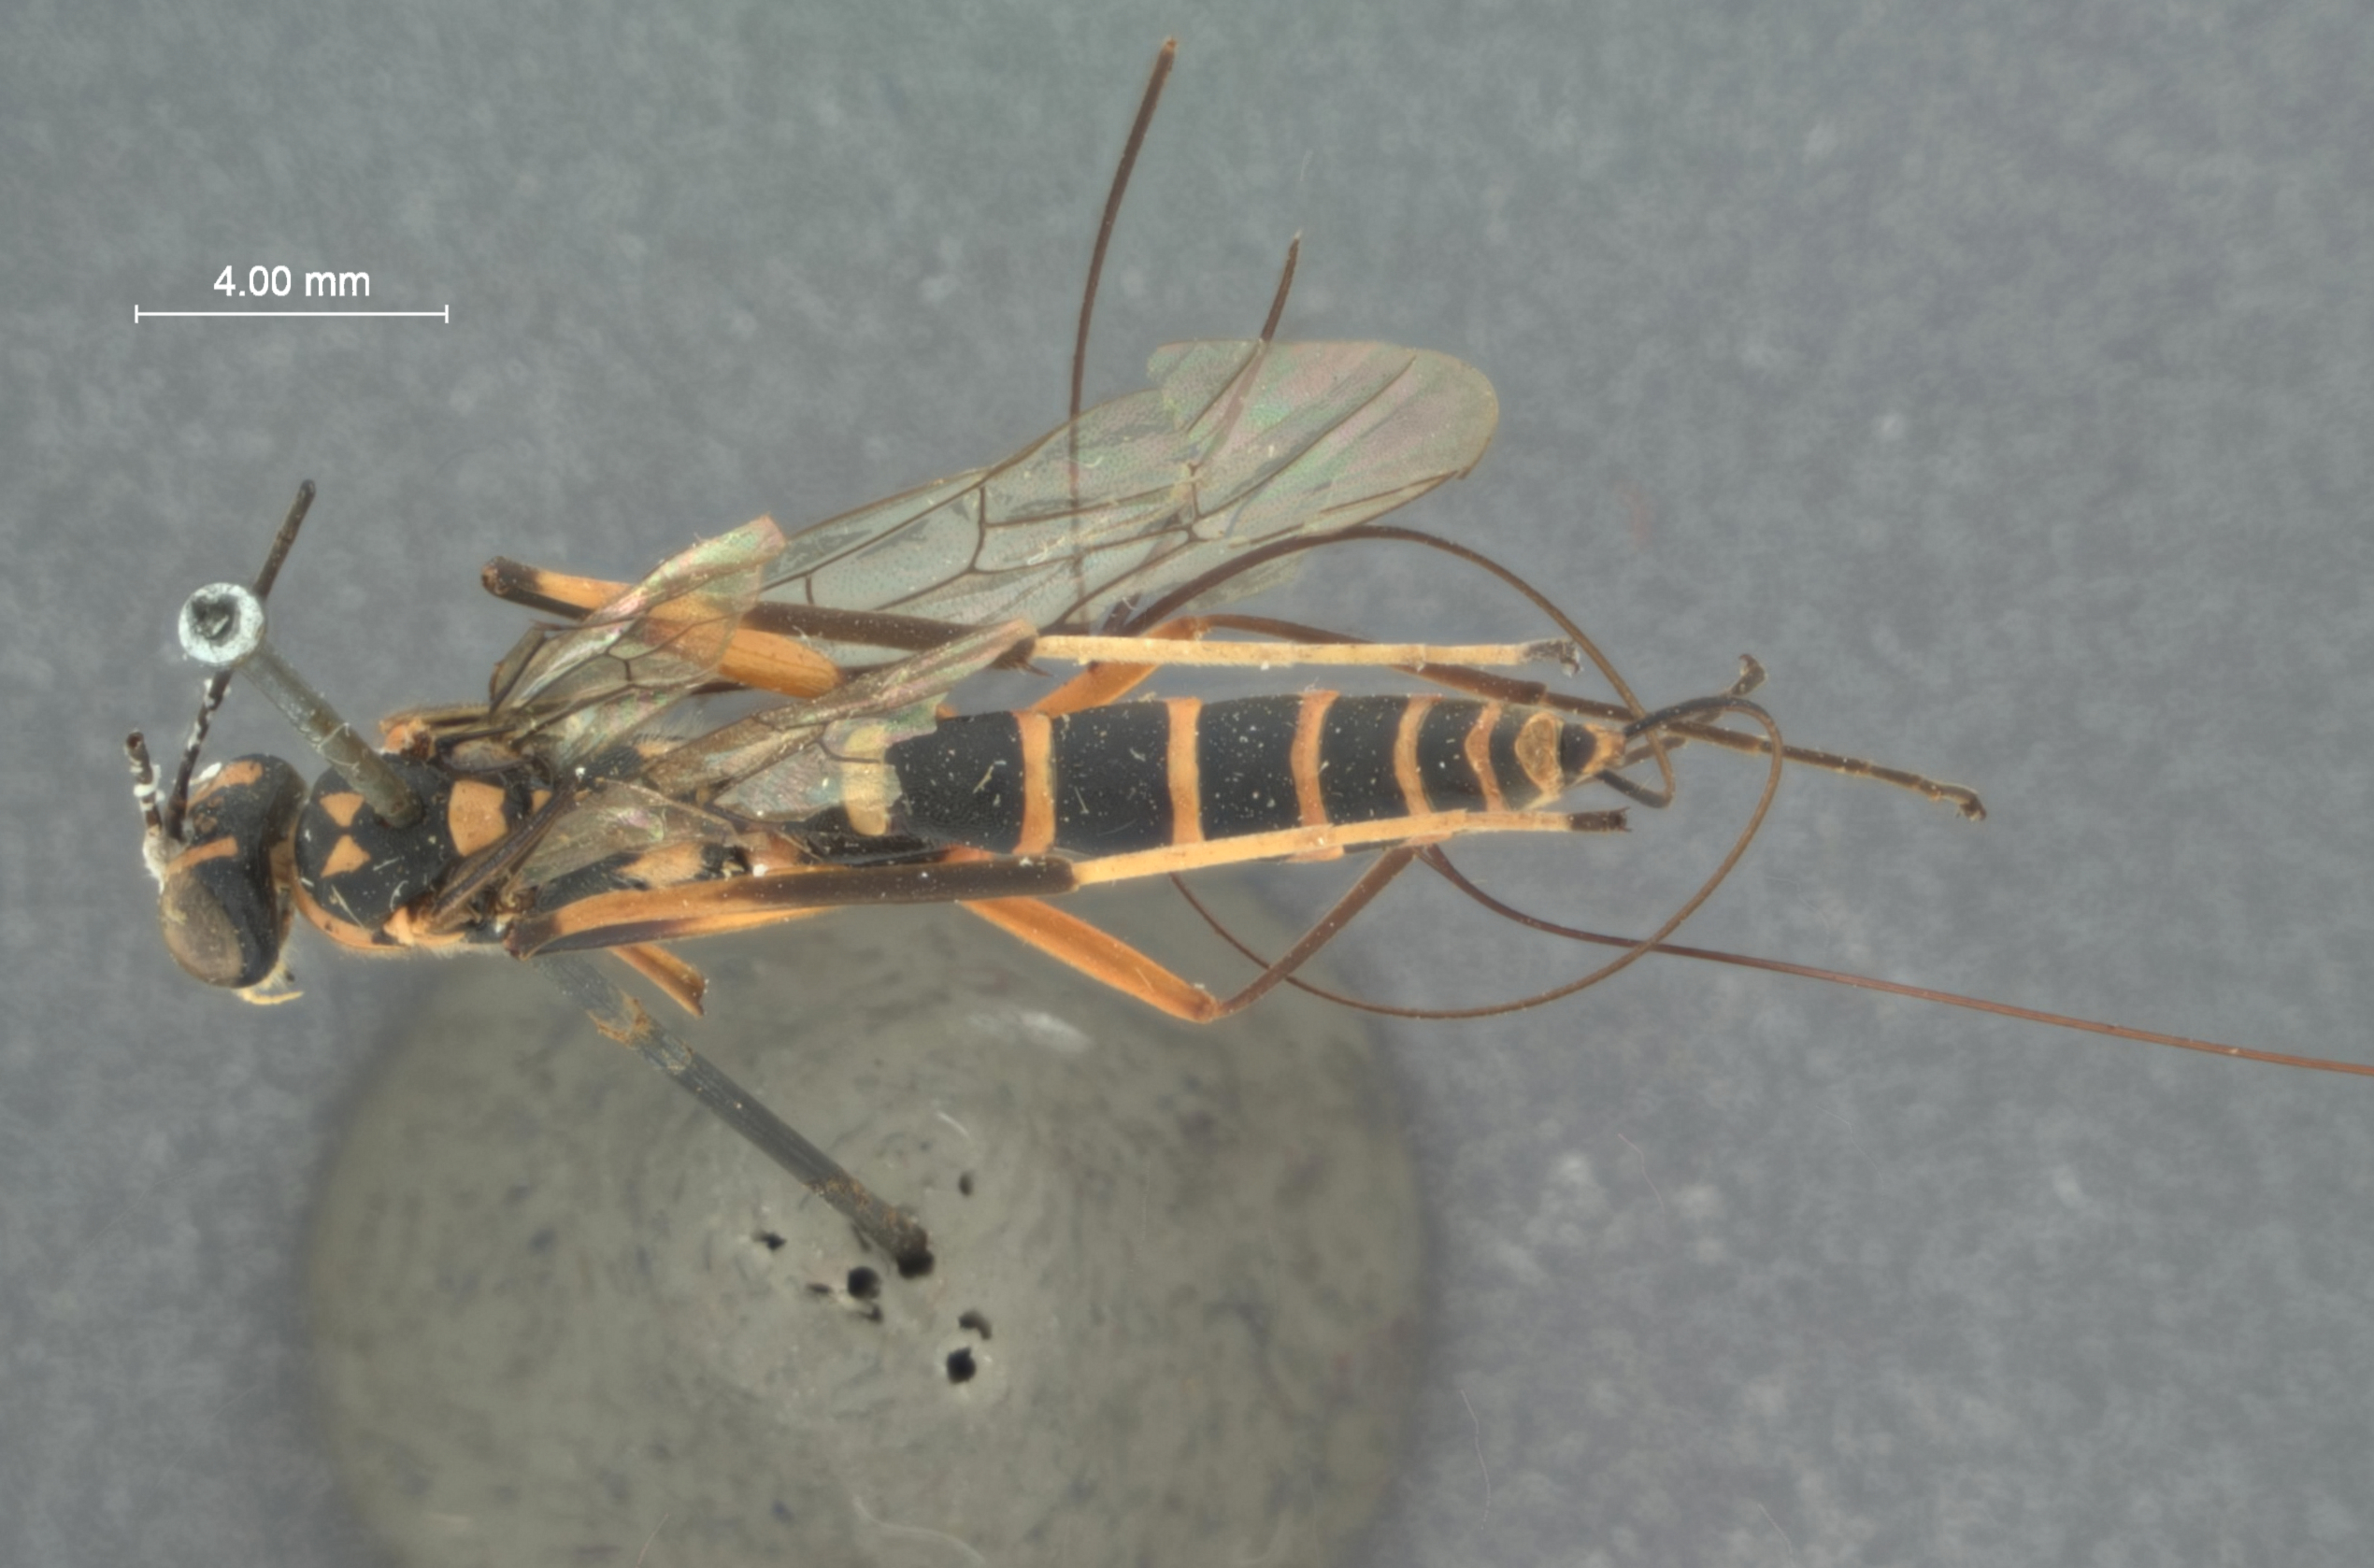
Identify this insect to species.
Neoxorides longicaudis
